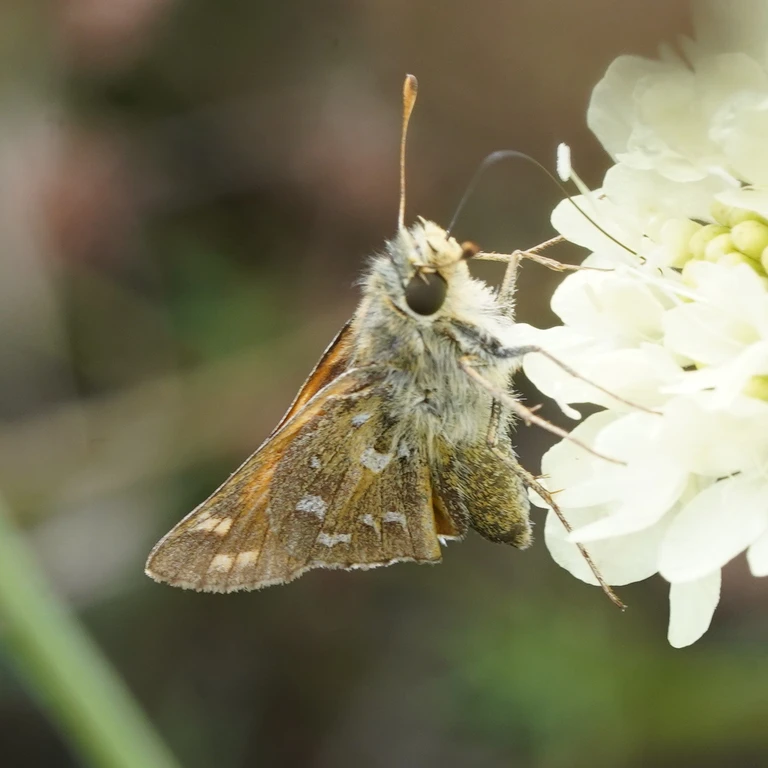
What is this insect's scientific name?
Hesperia comma
